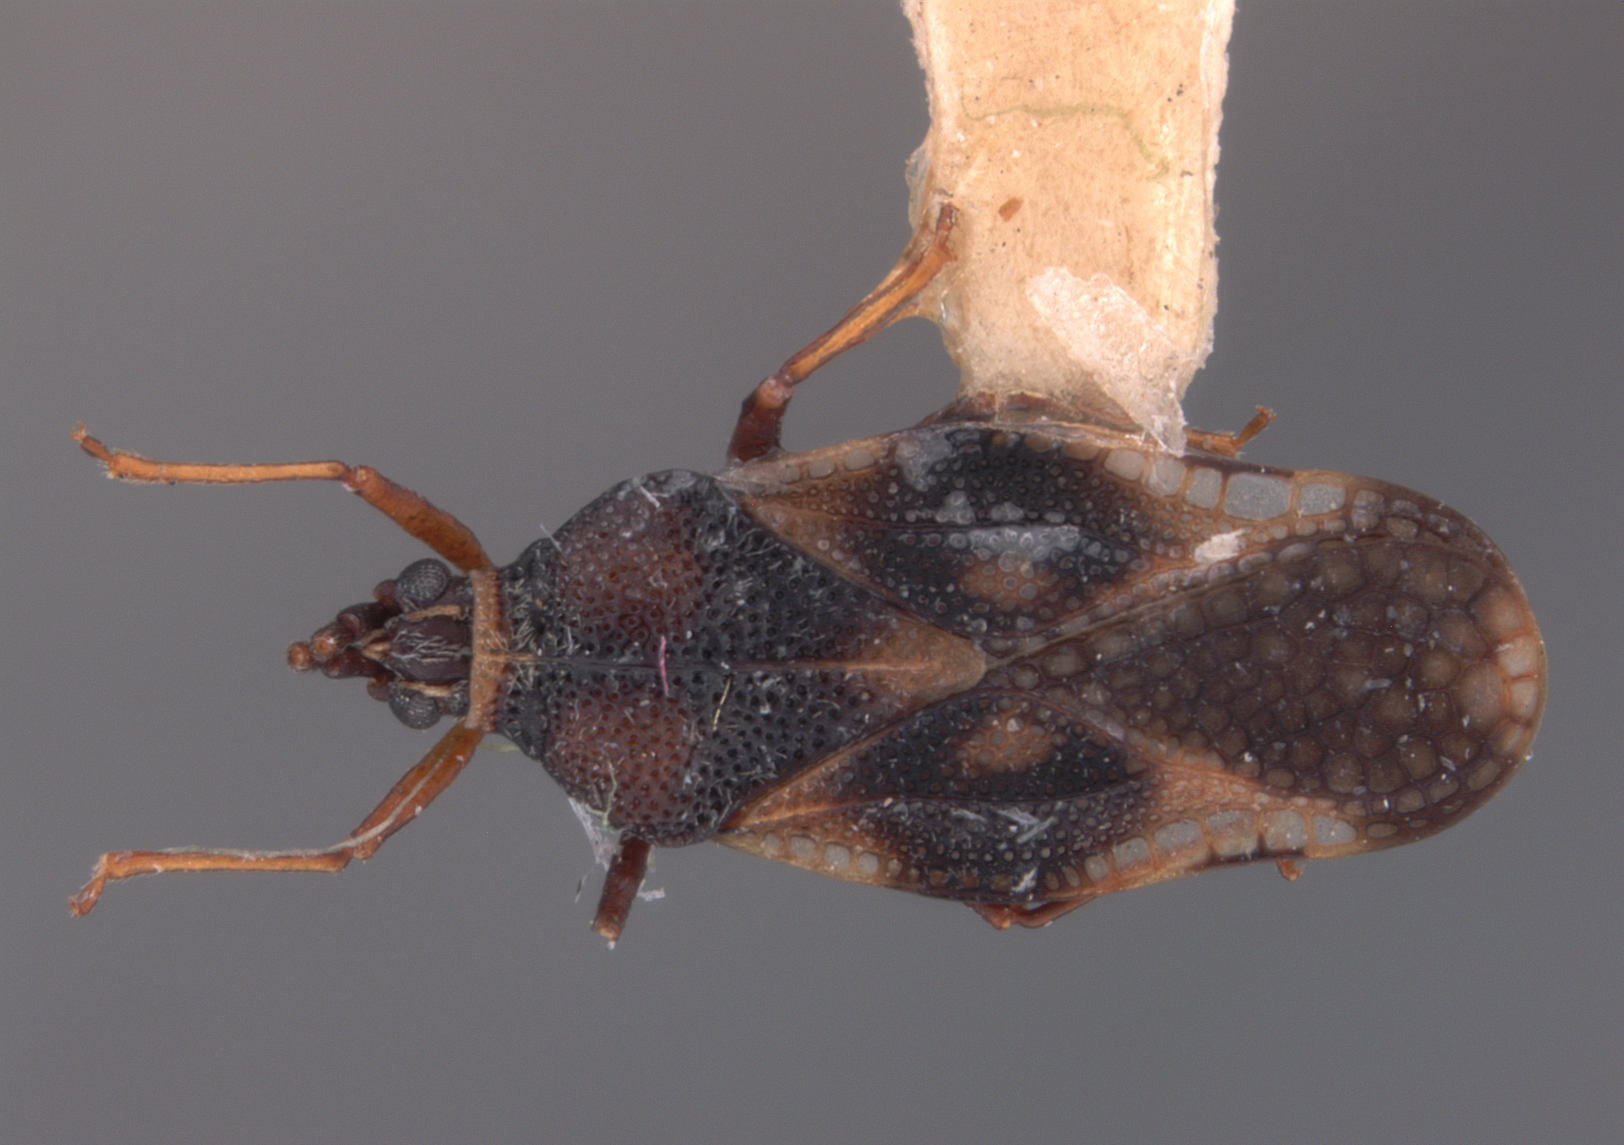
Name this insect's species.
Eteoneus sigillatus
